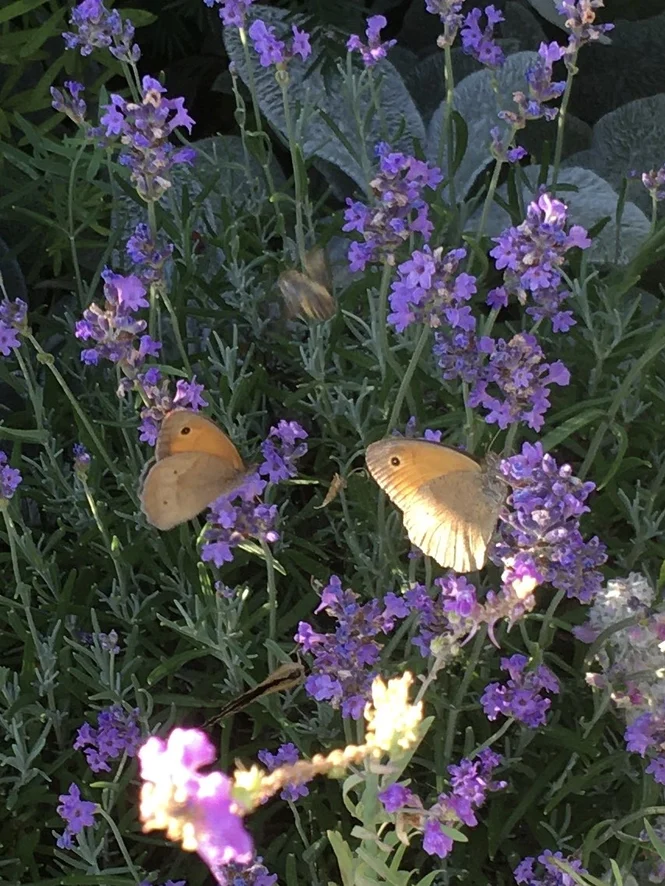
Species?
Maniola jurtina
